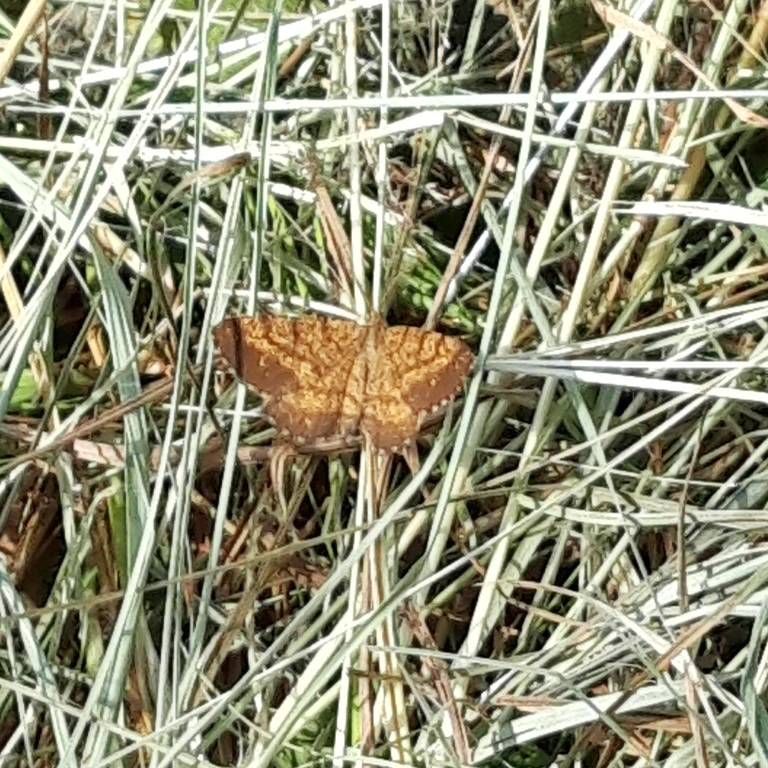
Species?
Ematurga atomaria
